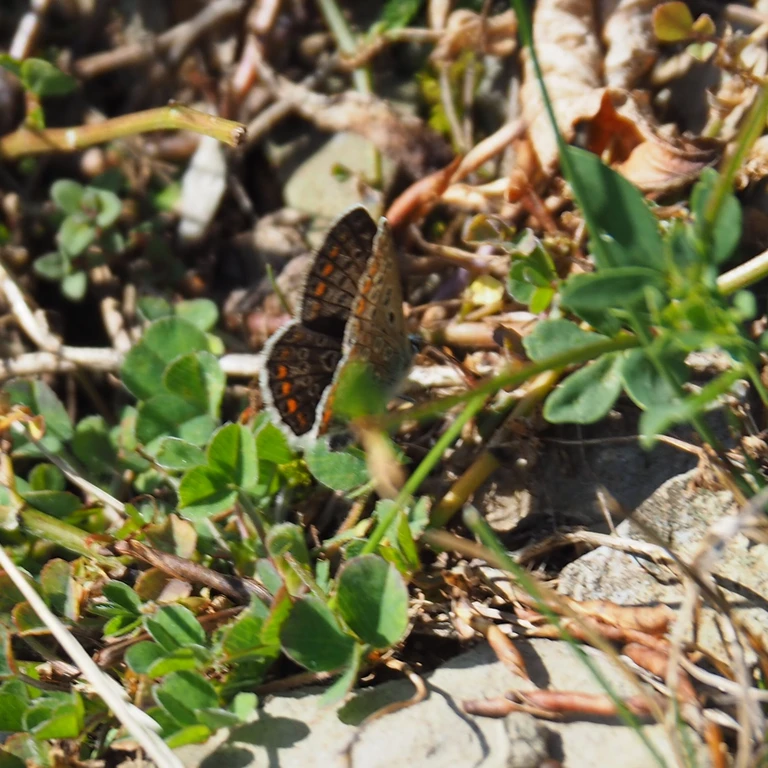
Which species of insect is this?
Polyommatus icarus
